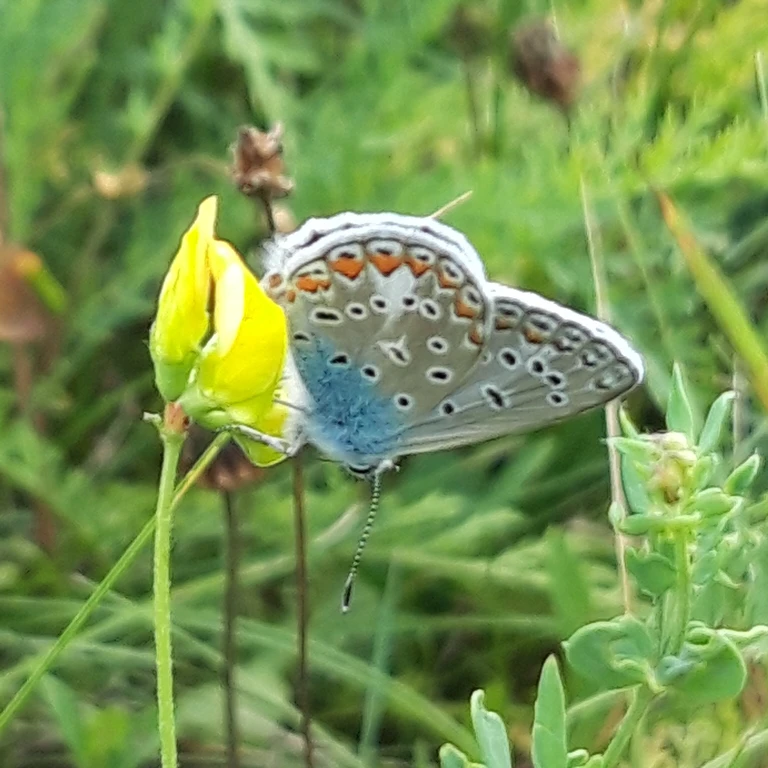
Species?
Polyommatus icarus
